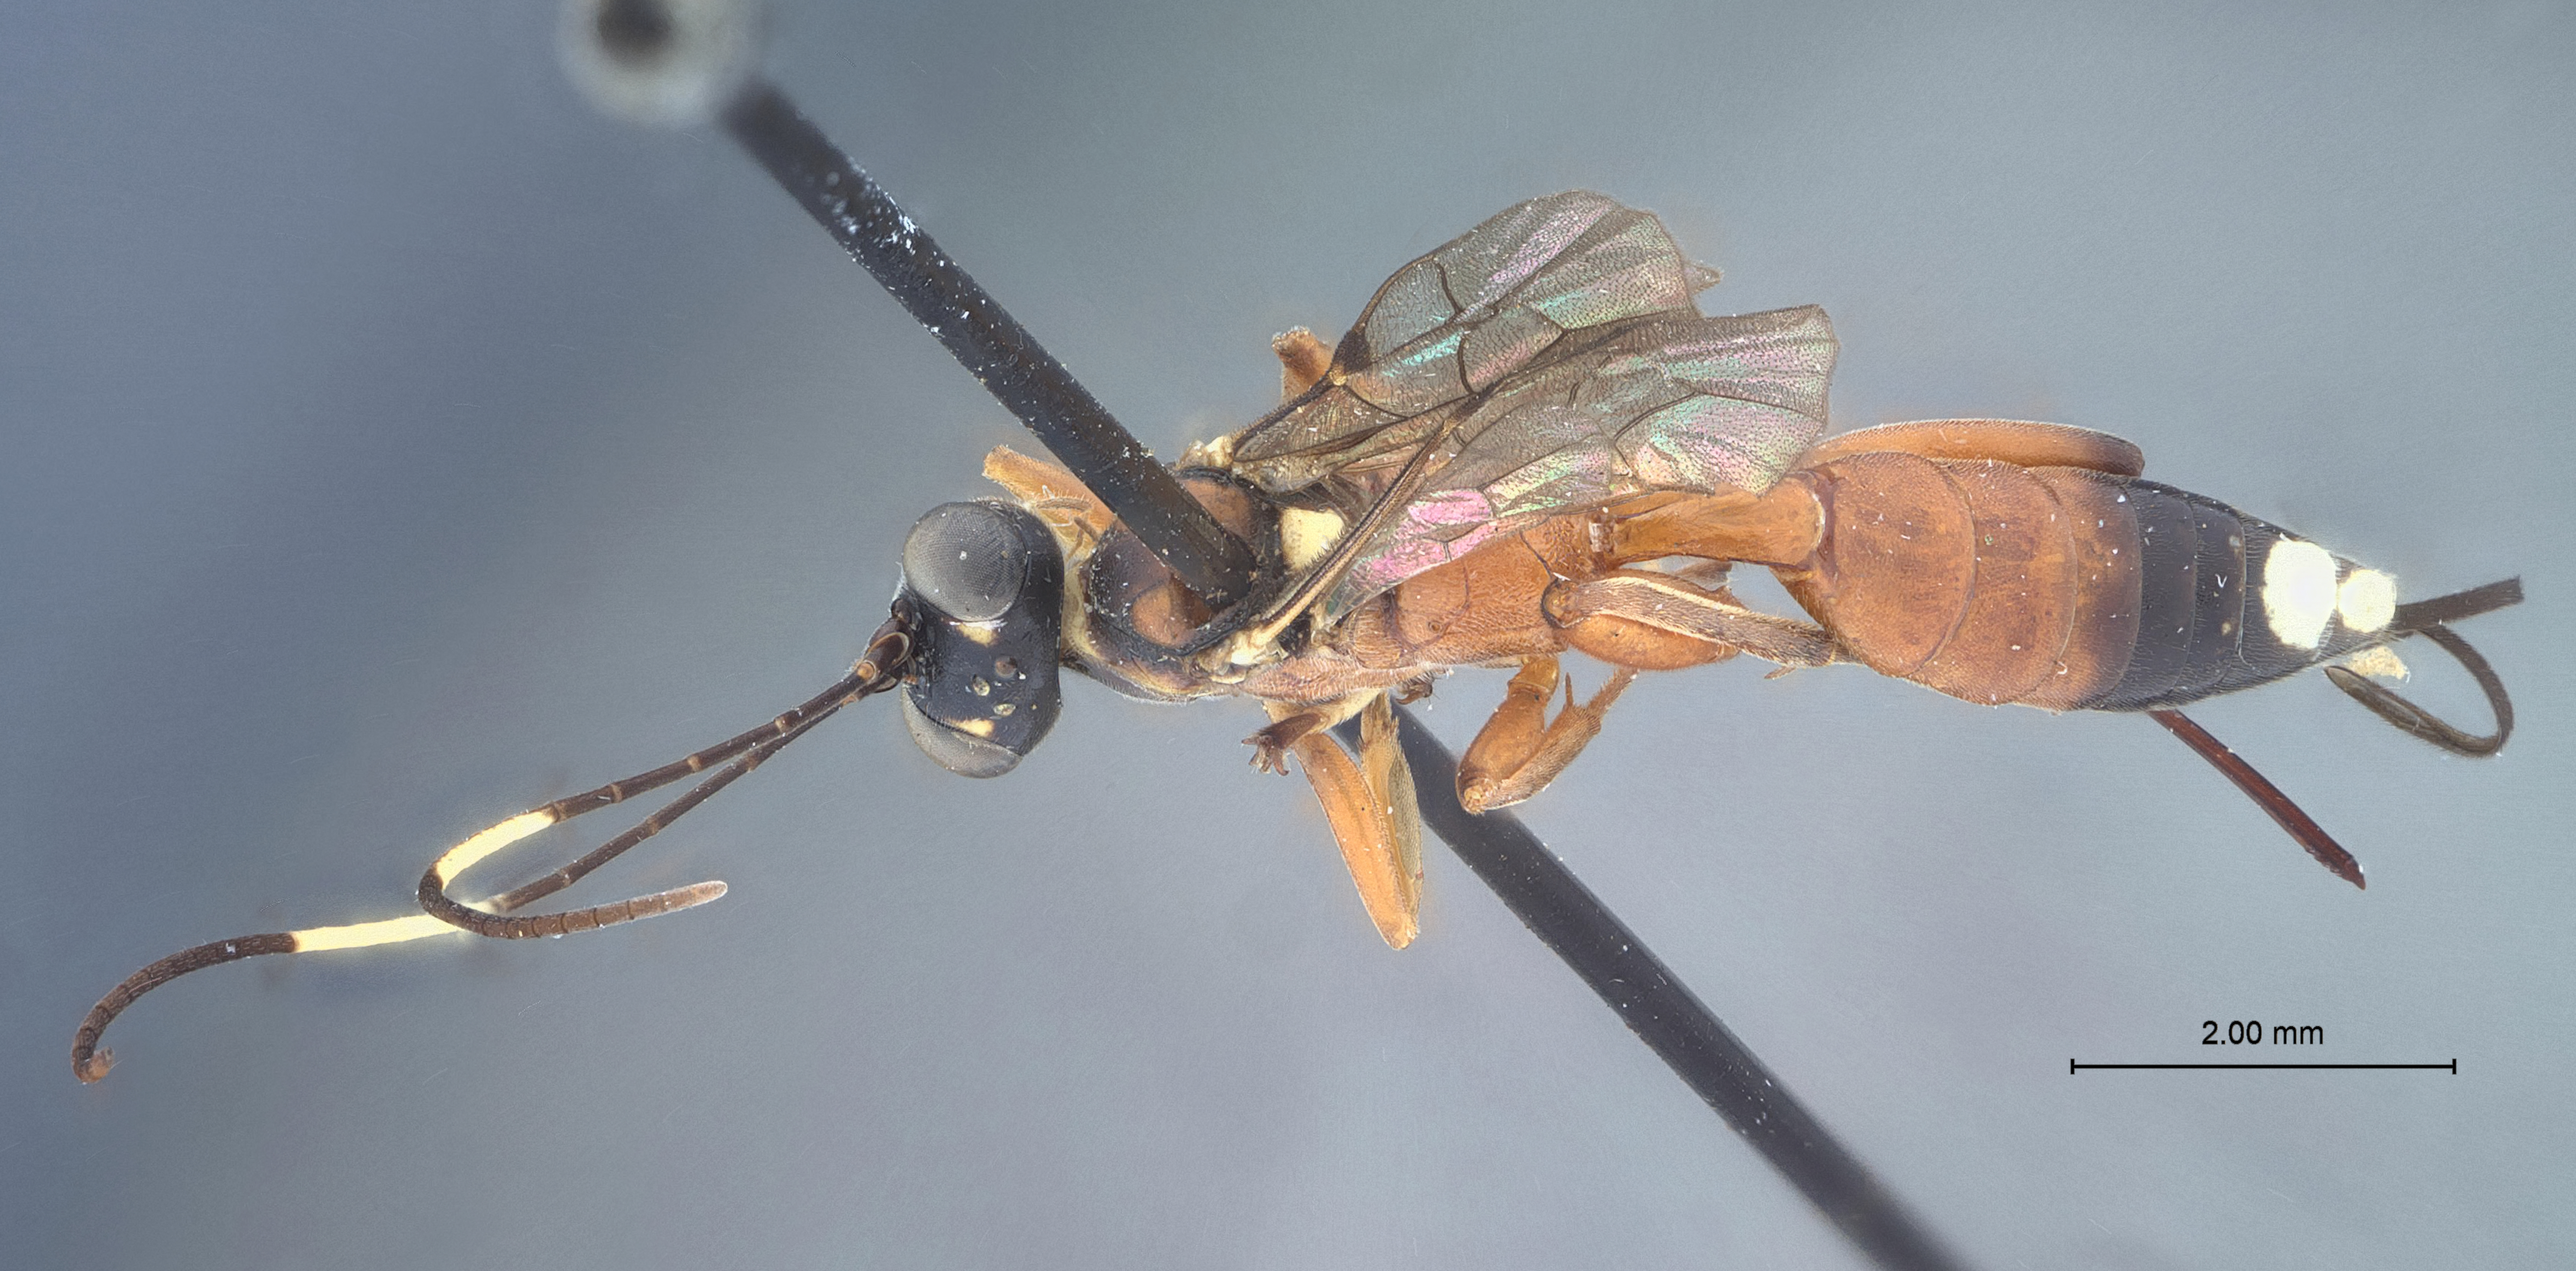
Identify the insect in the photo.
Aritranis byrsina
